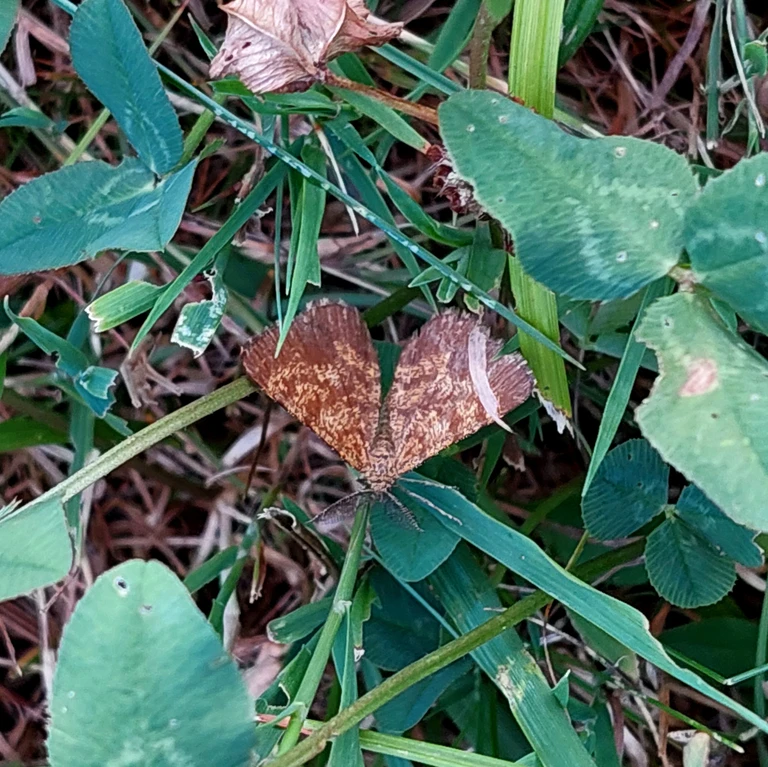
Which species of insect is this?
Ematurga atomaria
